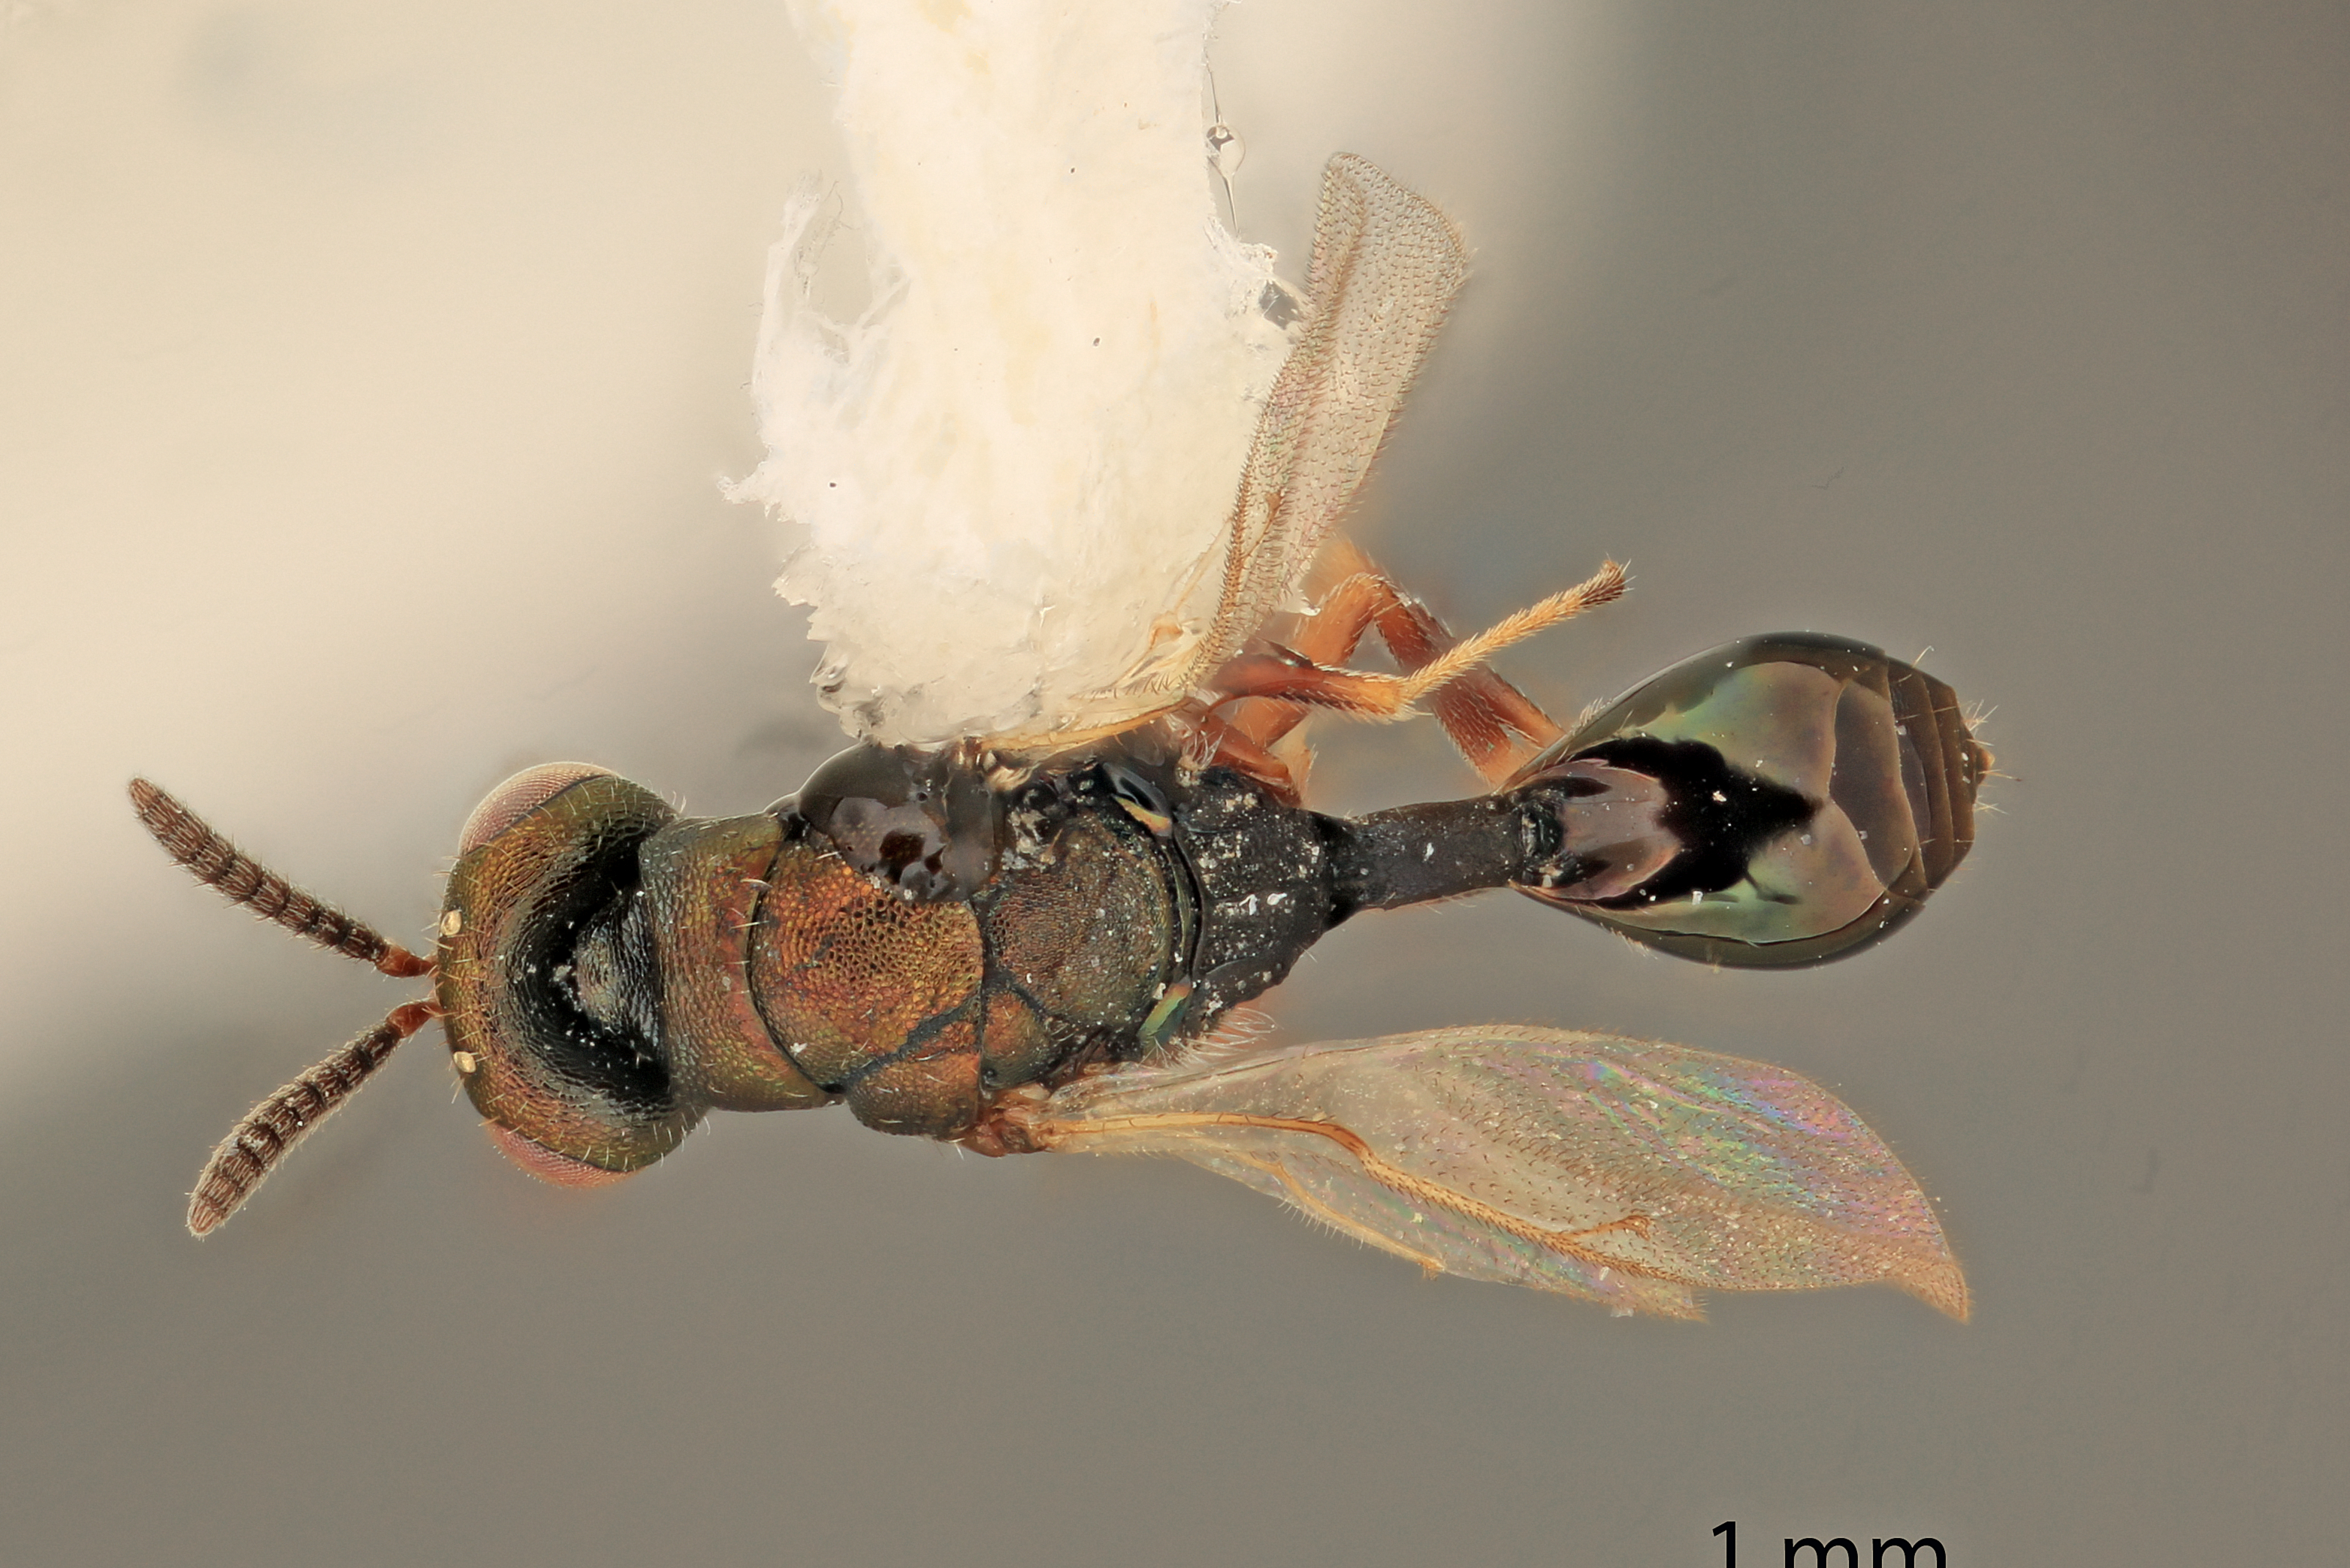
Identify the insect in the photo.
Kazina procera
